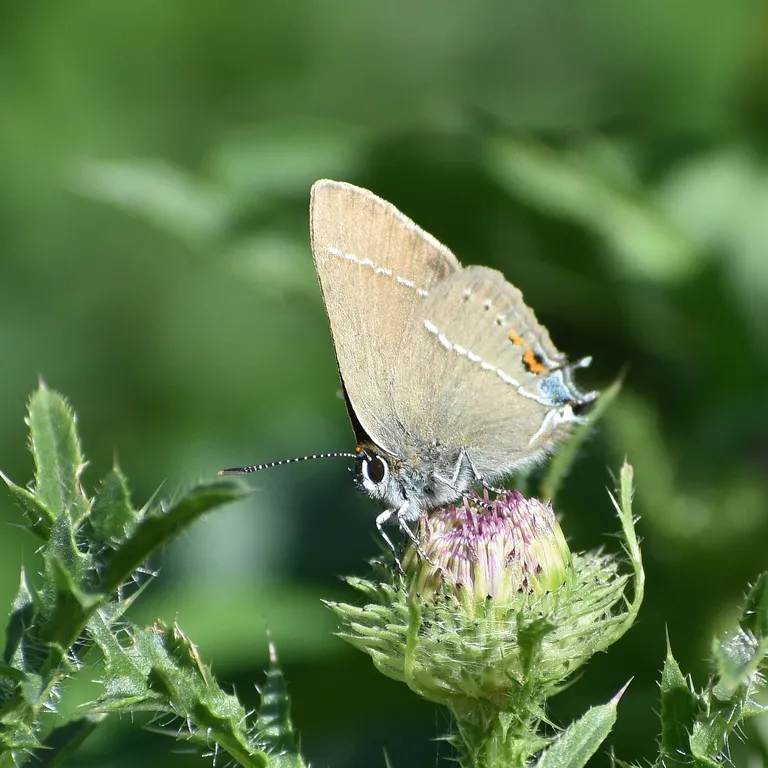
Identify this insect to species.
Satyrium spini (also Tuttiola spini)
